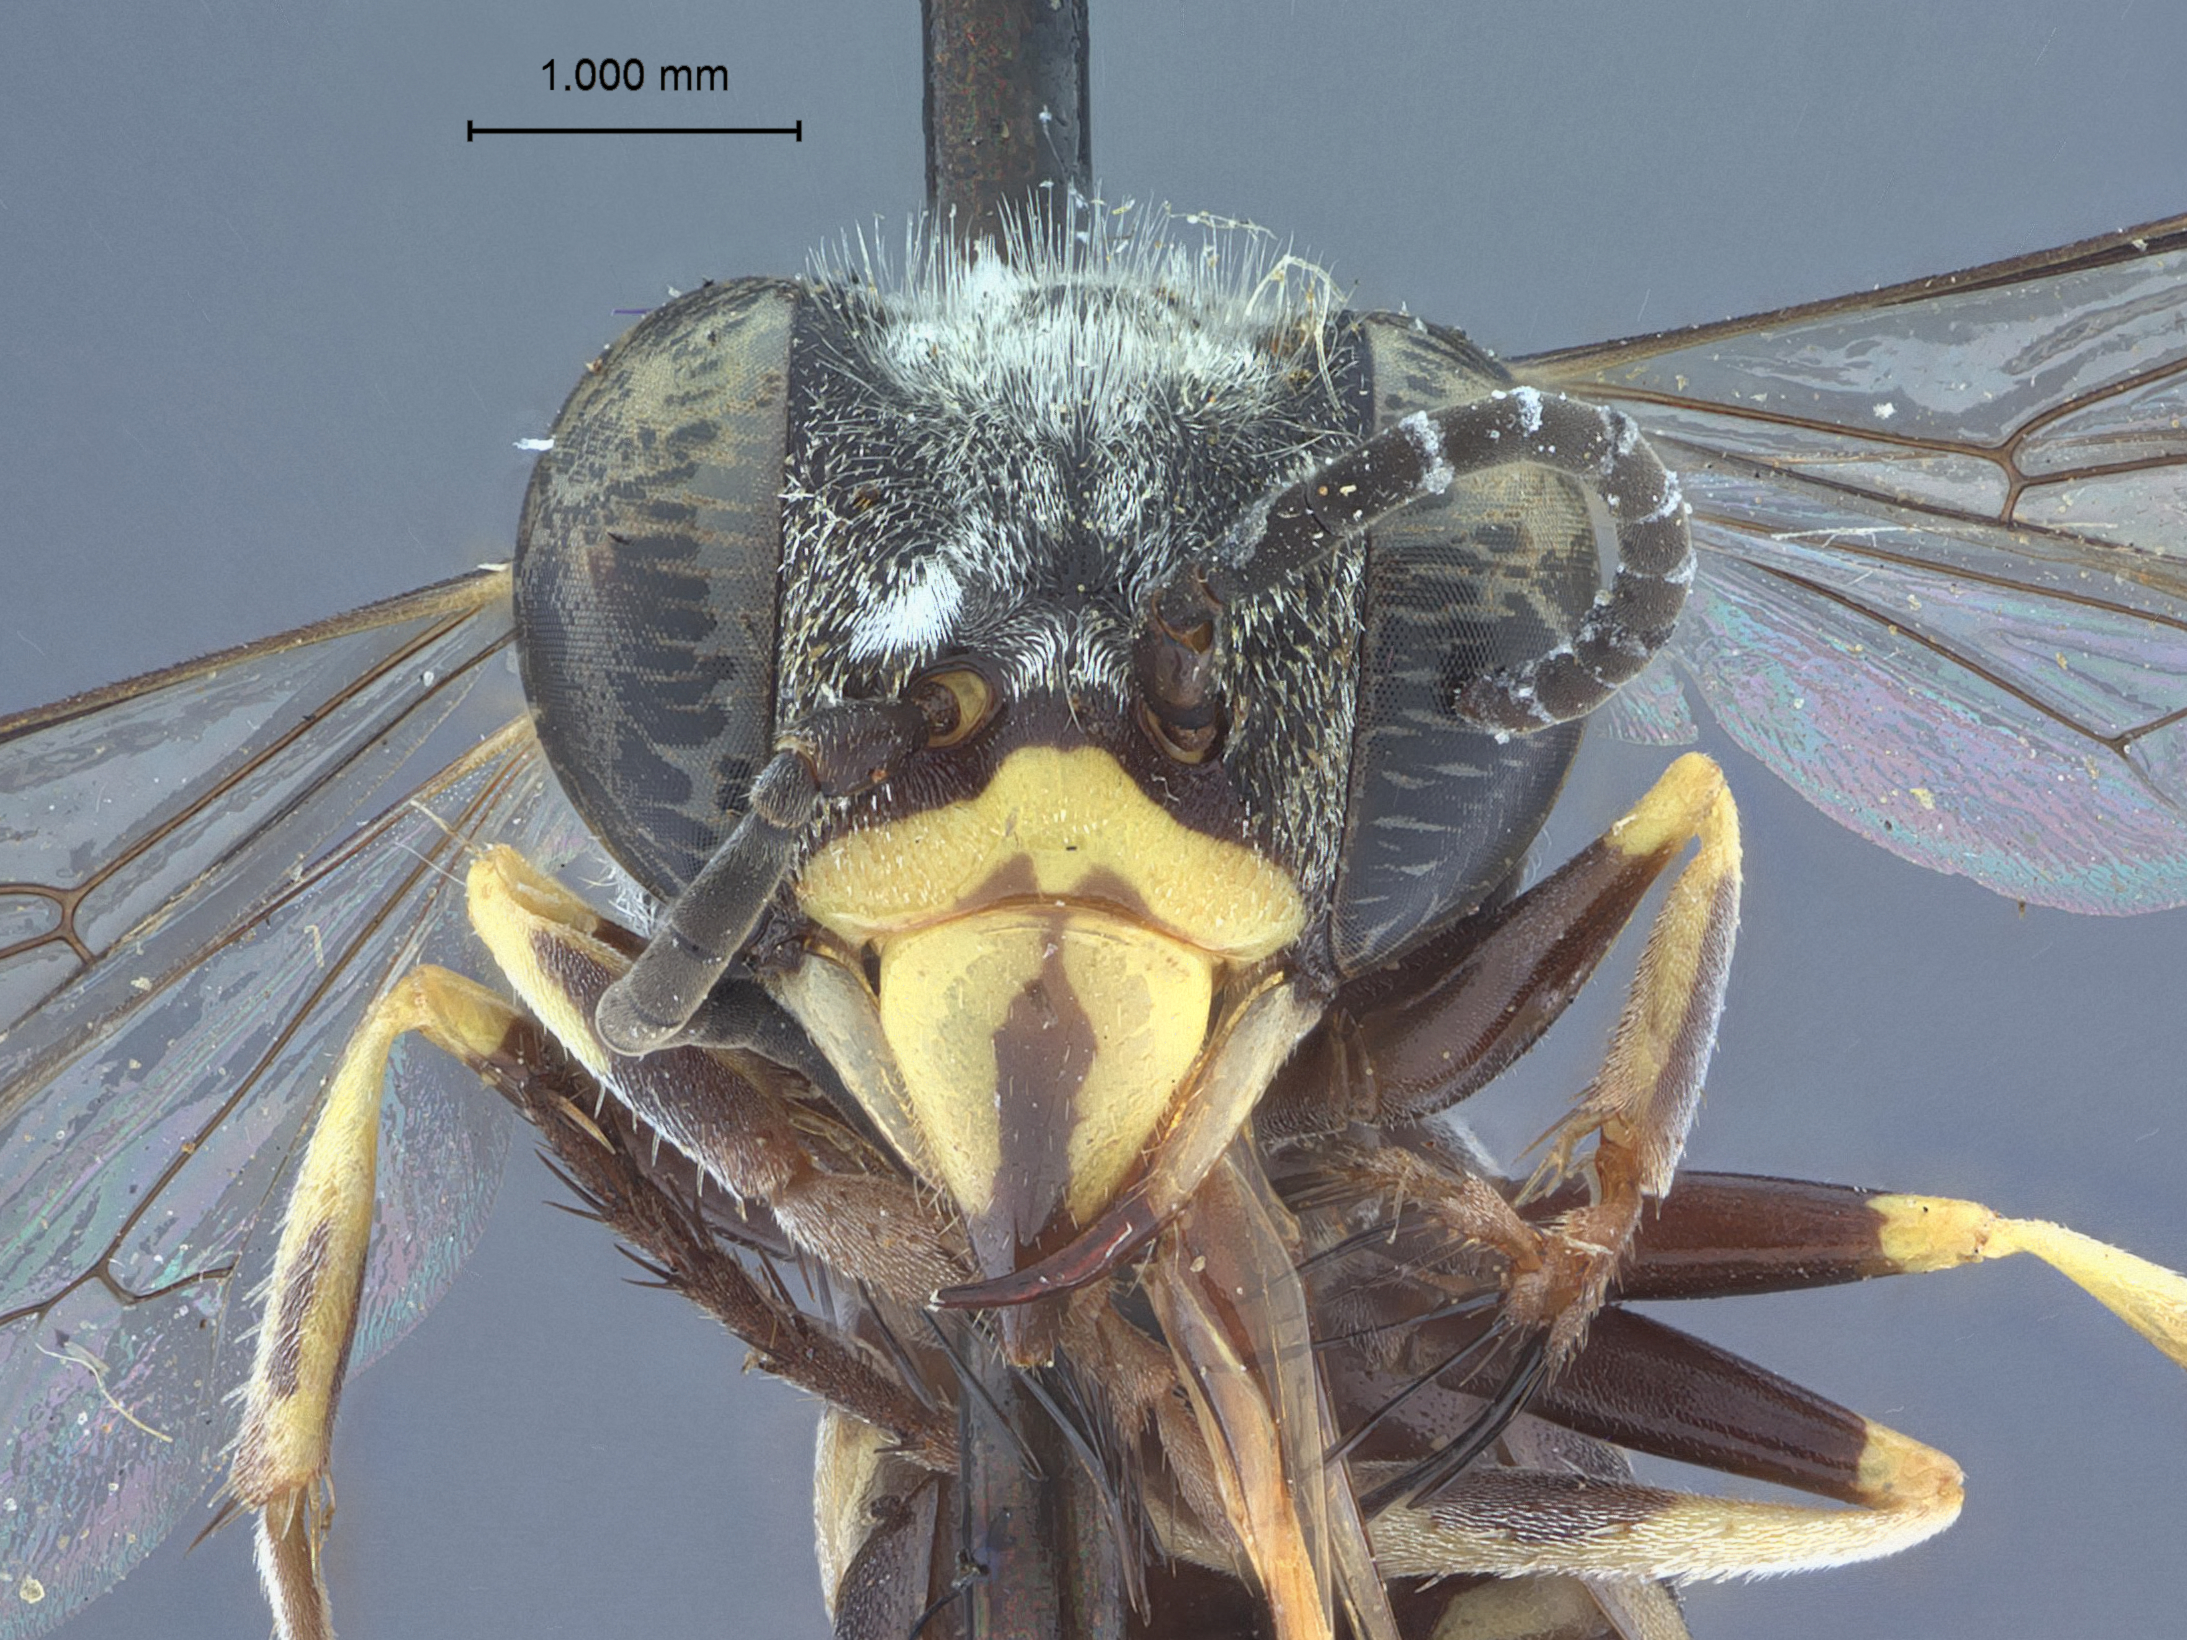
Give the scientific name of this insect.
Microbembex tarsalis
